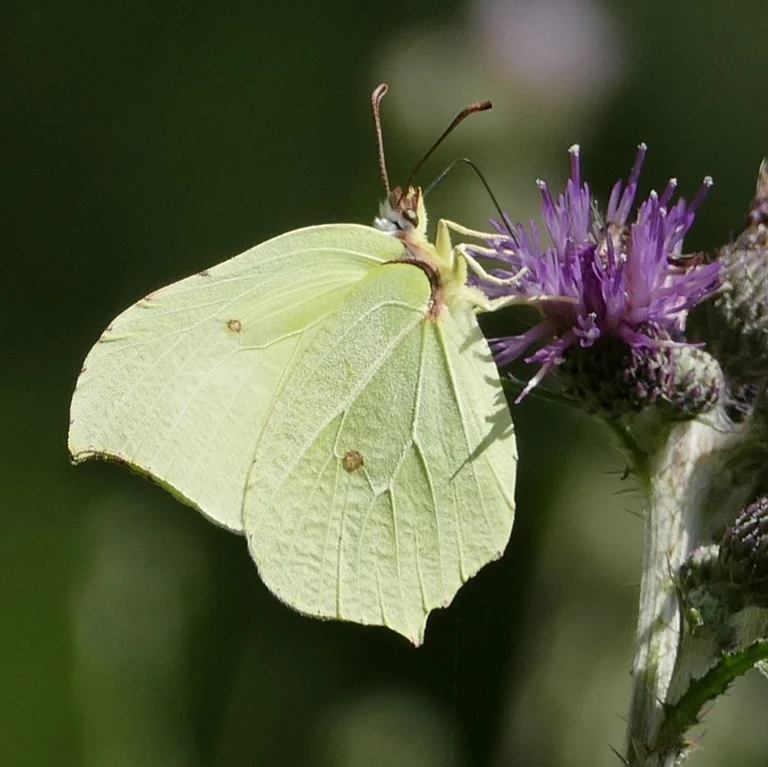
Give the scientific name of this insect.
Gonepteryx rhamni
